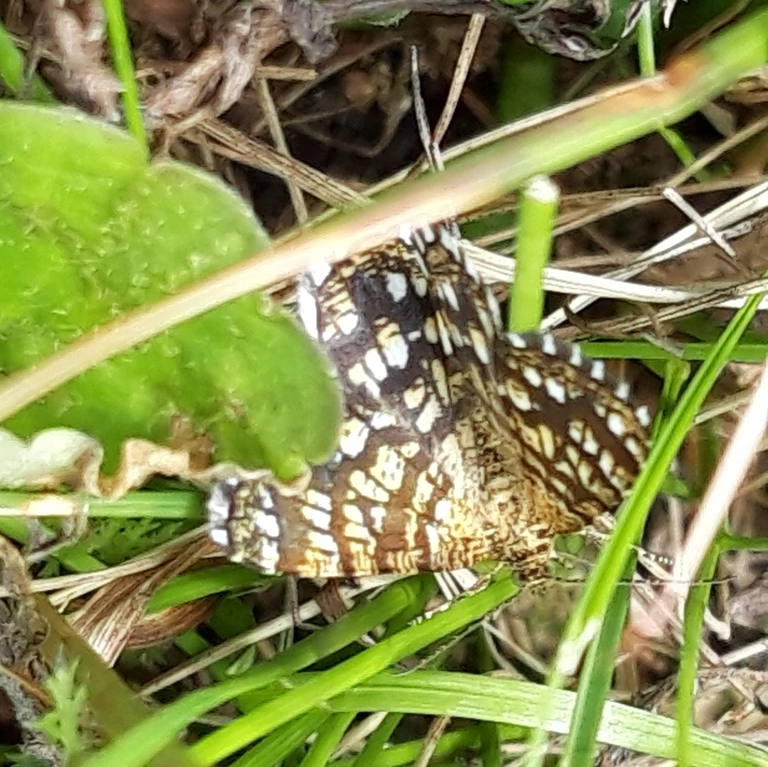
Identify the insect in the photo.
Chiasmia clathrata
